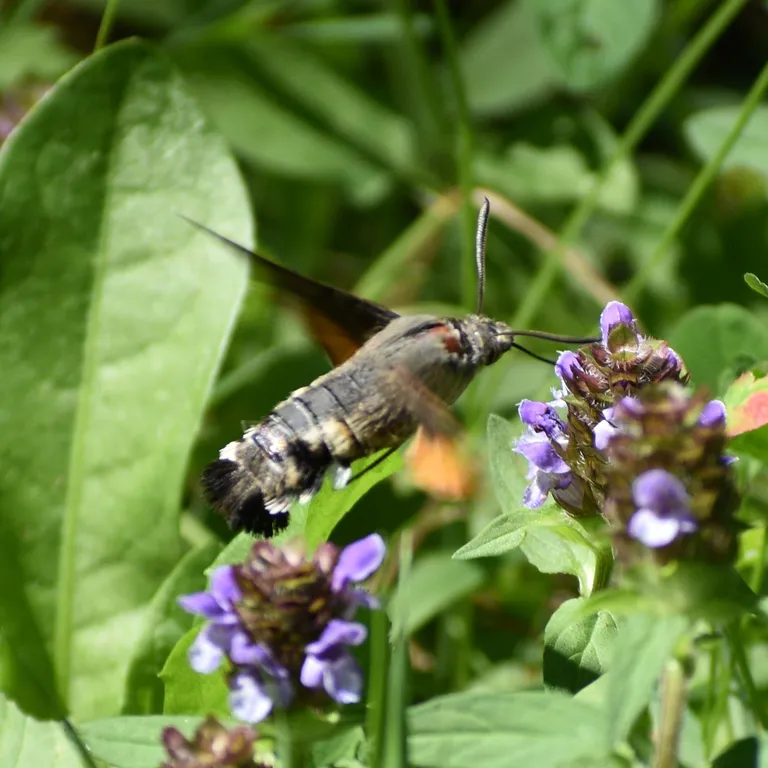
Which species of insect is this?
Macroglossum stellatarum
